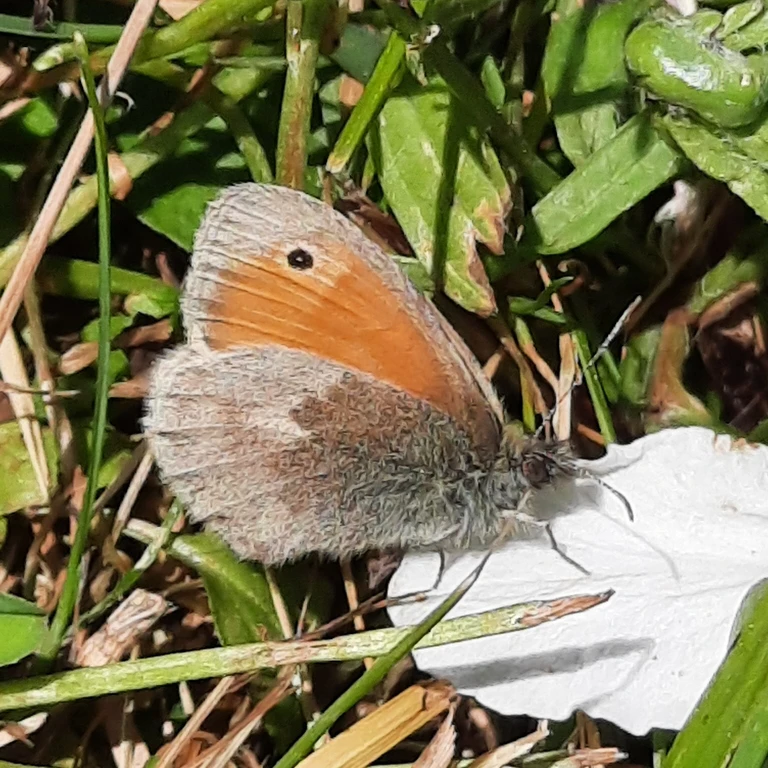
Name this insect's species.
Coenonympha pamphilus
